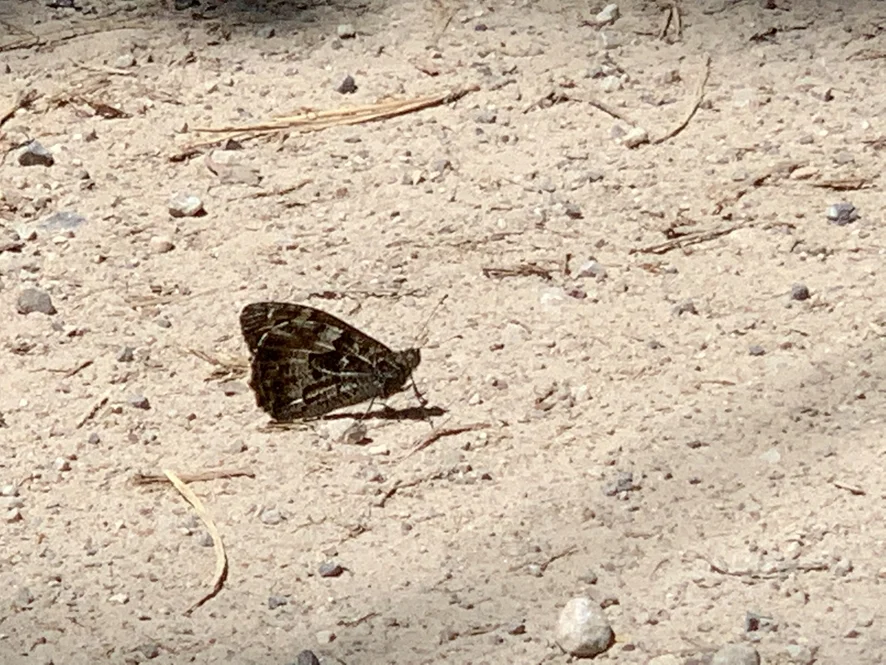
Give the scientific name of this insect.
Hipparchia semele
